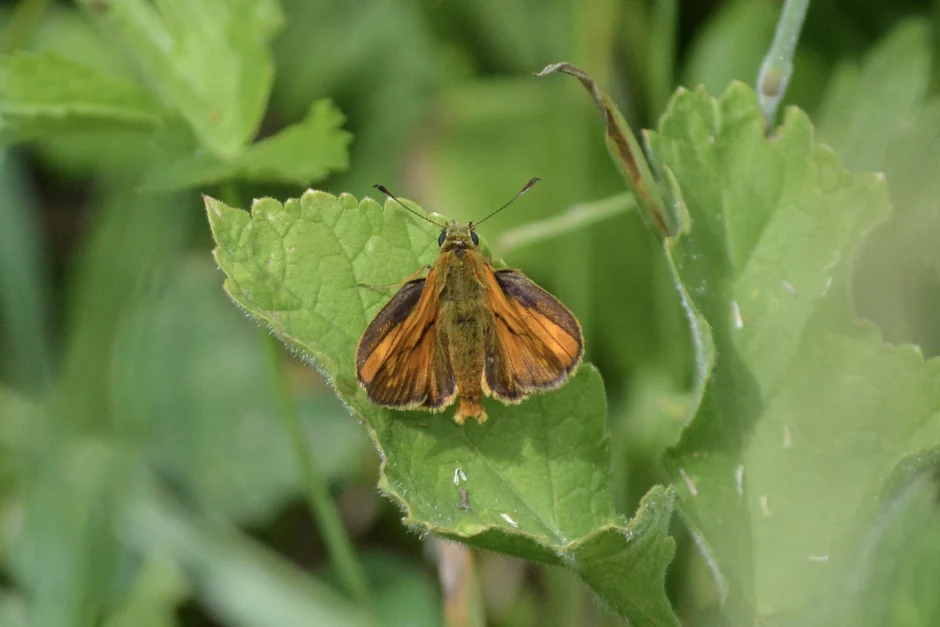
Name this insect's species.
Ochlodes sylvanus (also Ochlodes venata)
